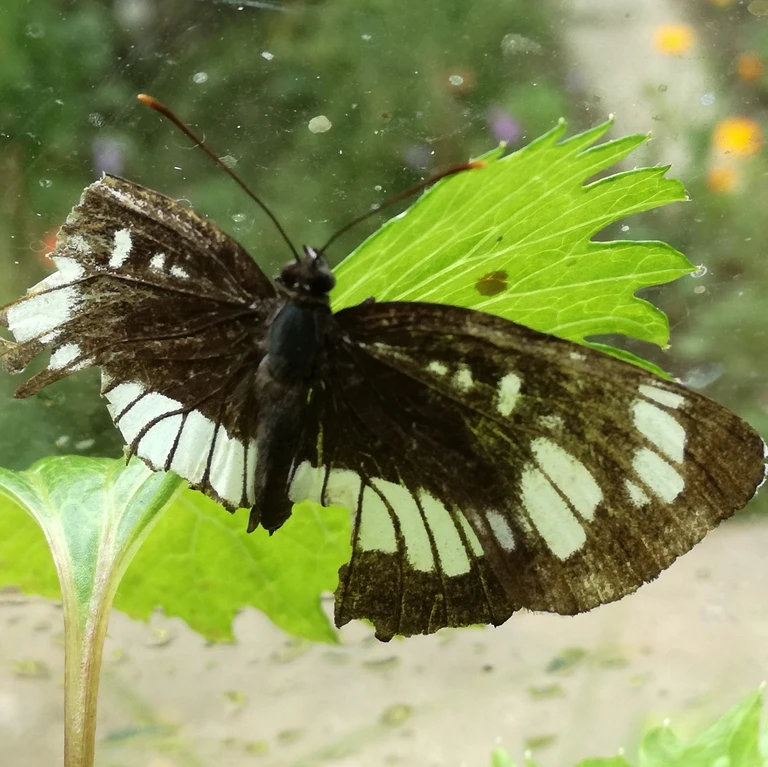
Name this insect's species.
Neptis rivularis
